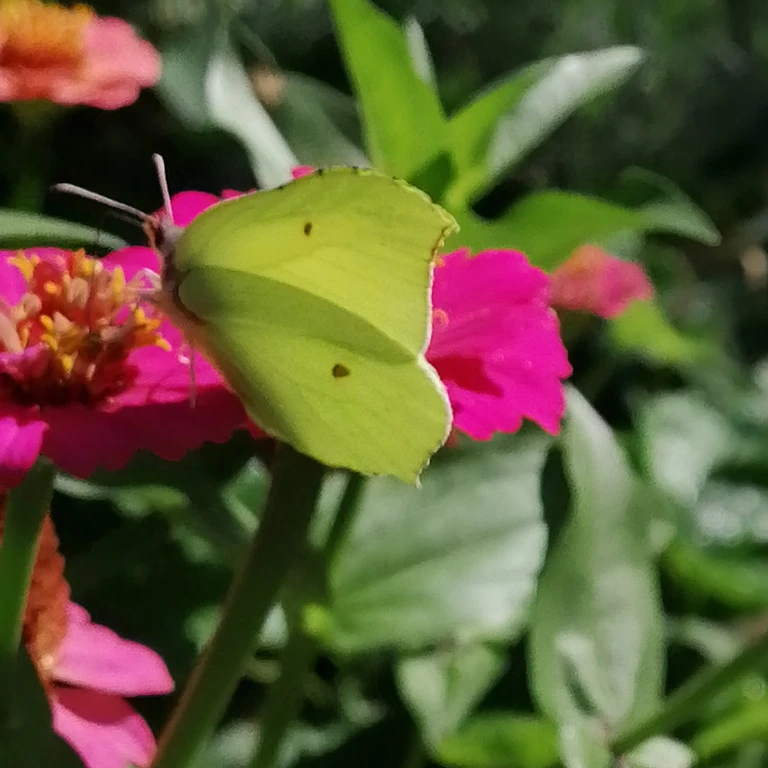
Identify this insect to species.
Gonepteryx rhamni
